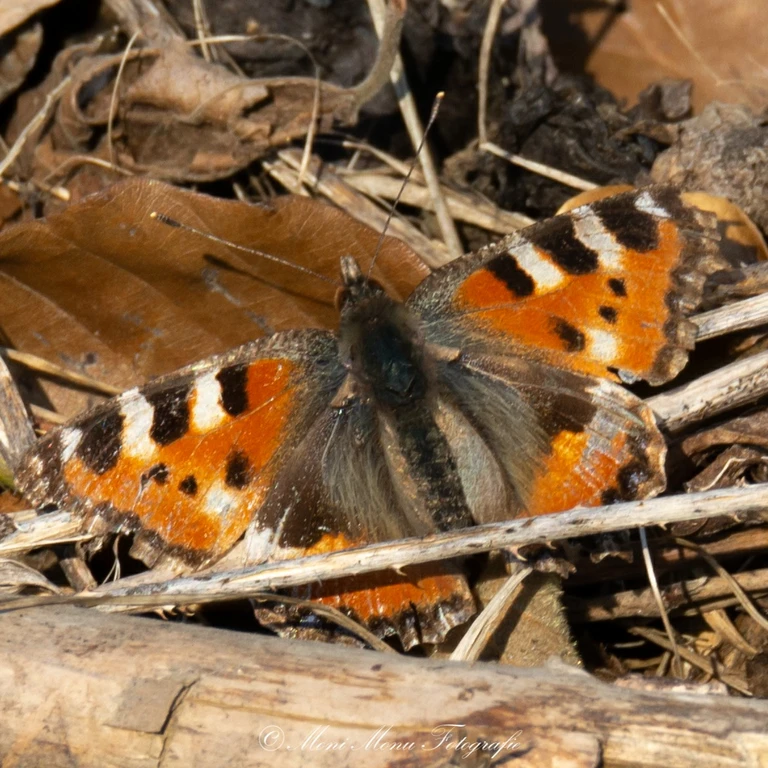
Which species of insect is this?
Aglais urticae
